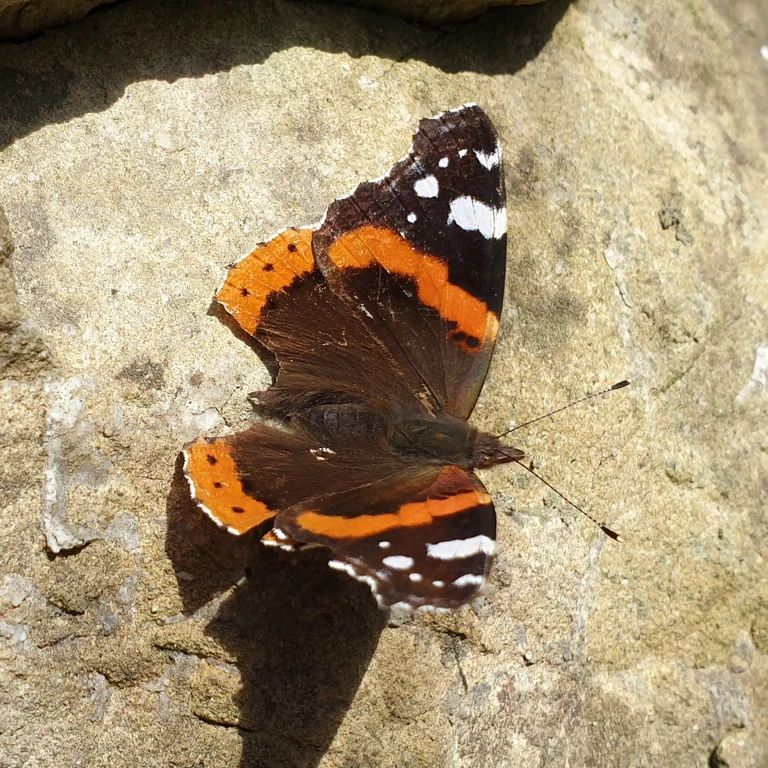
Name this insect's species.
Vanessa atalanta
